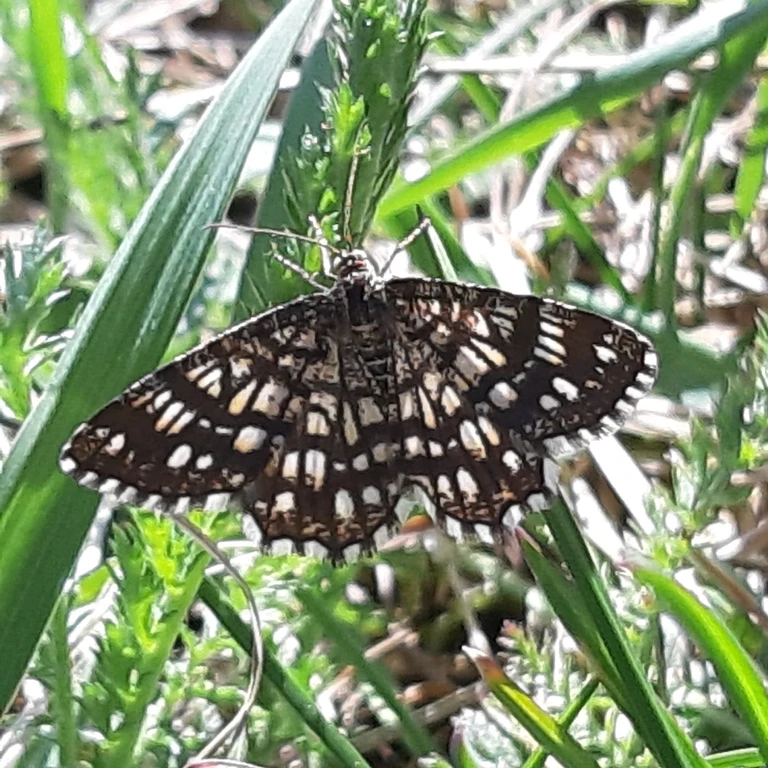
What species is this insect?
Chiasmia clathrata
